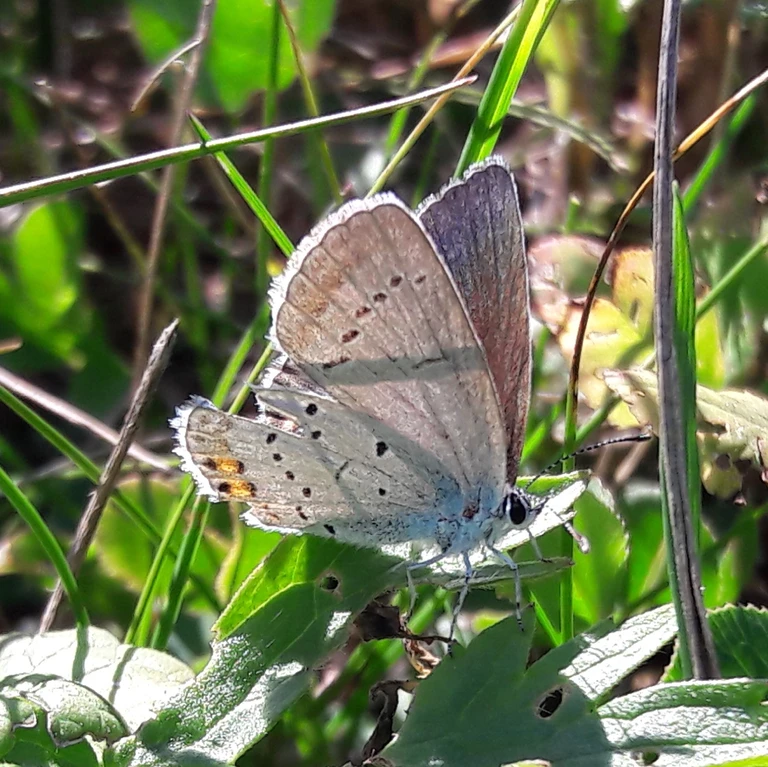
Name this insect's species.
Cupido argiades (also Elkalyce argiades)
